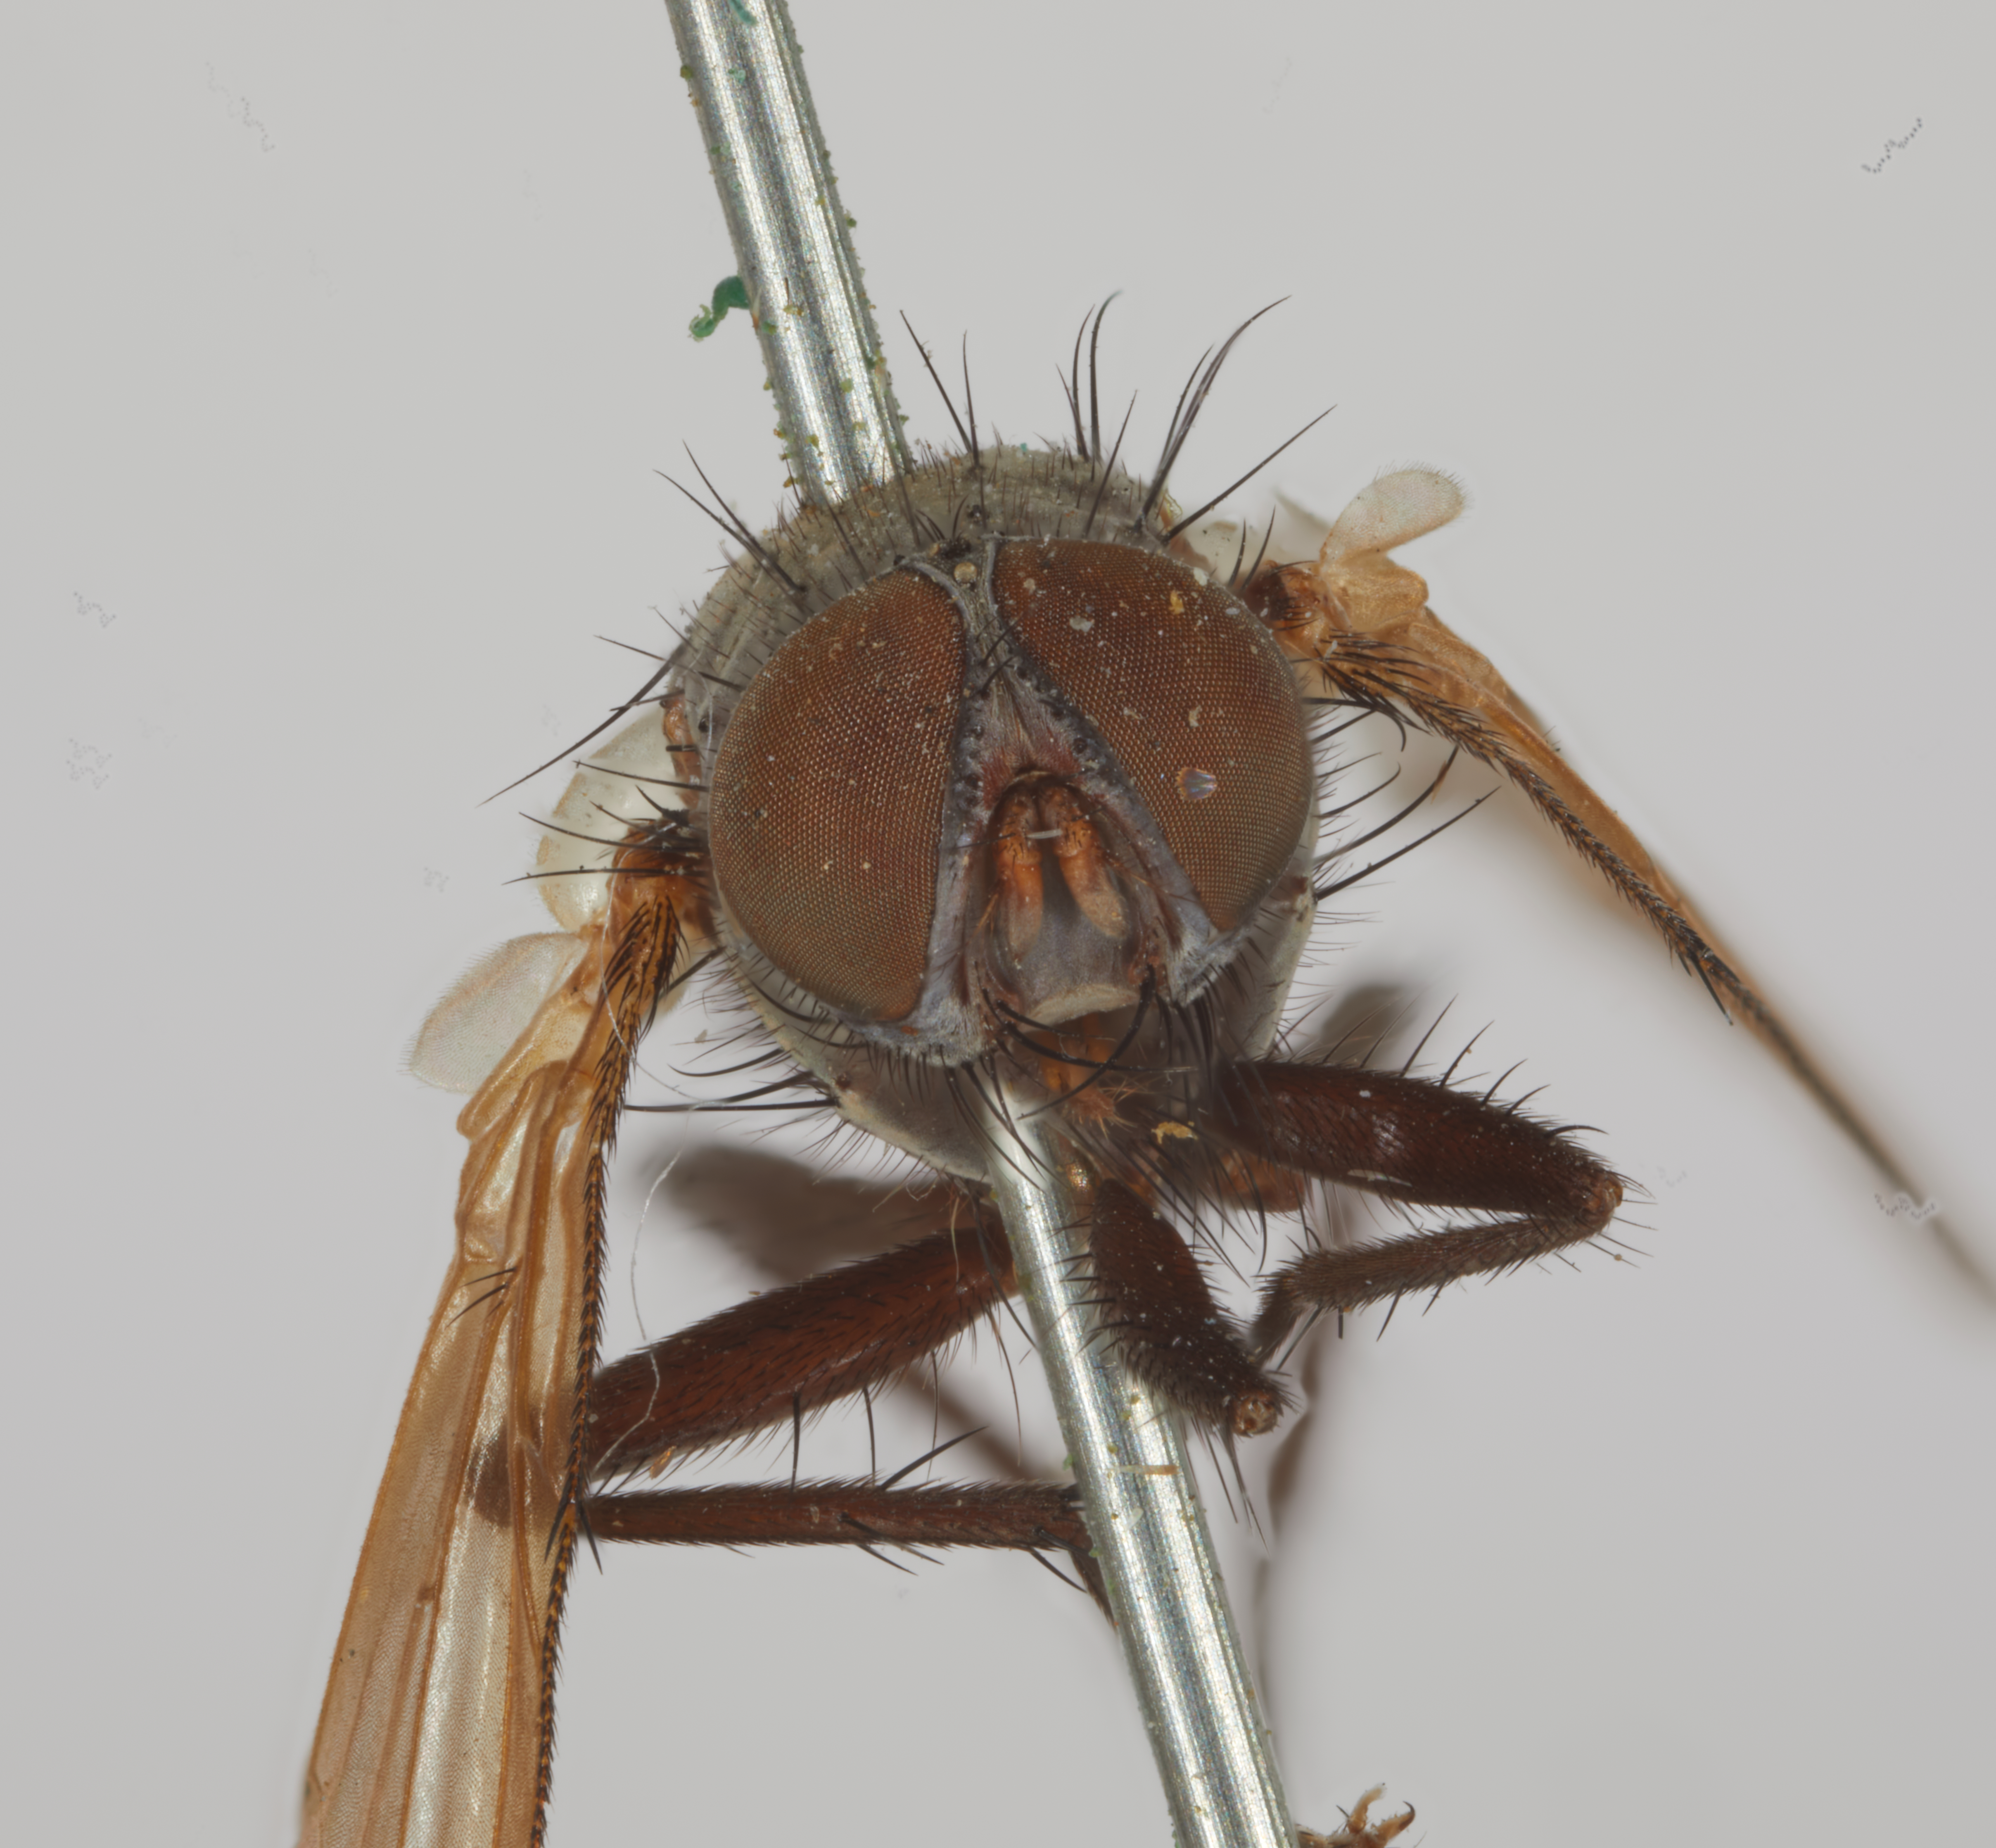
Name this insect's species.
Chaetona grisea (also Melanomya grisea)
